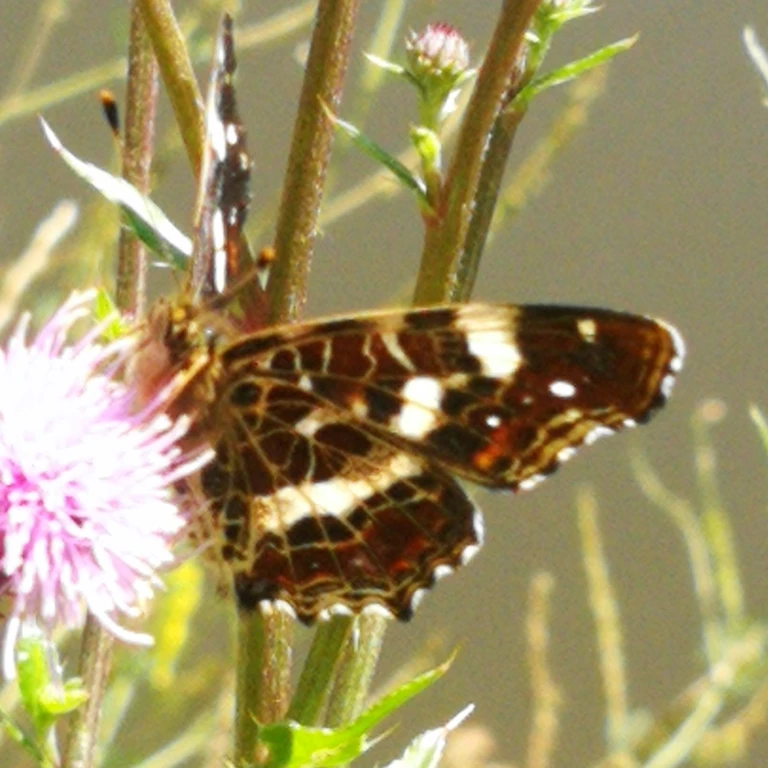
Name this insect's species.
Araschnia levana
